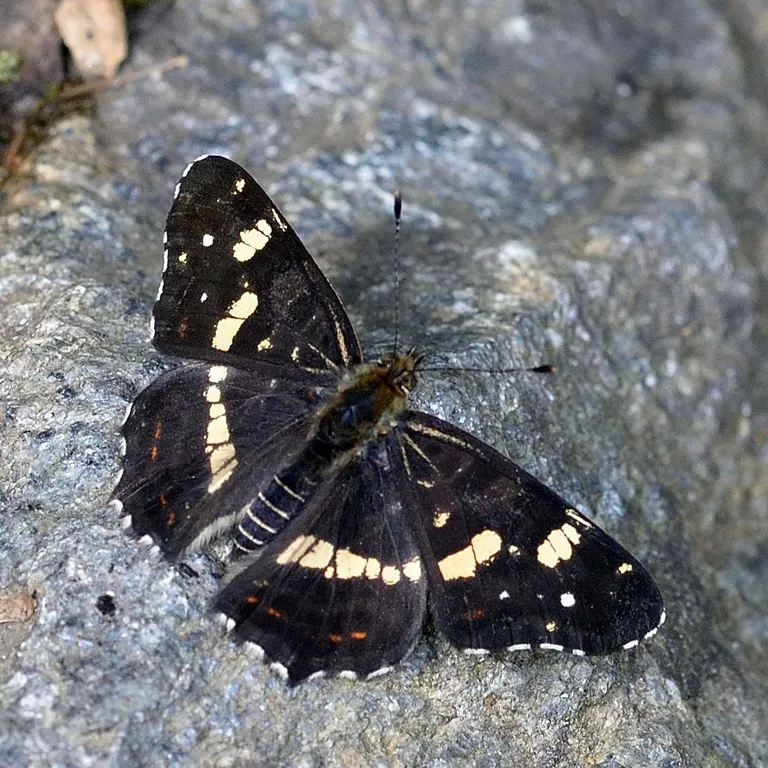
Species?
Araschnia levana
